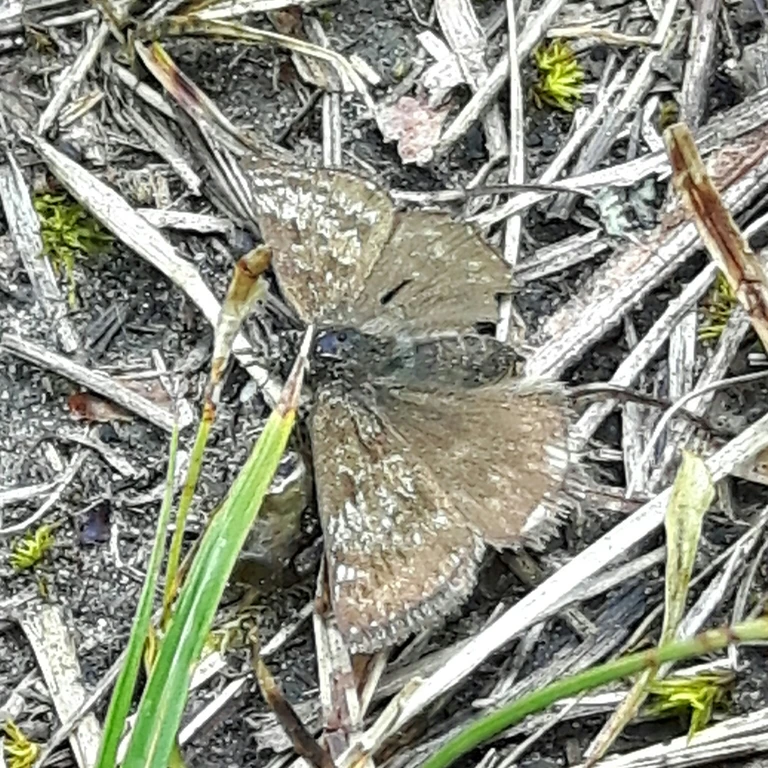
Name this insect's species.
Erynnis tages
